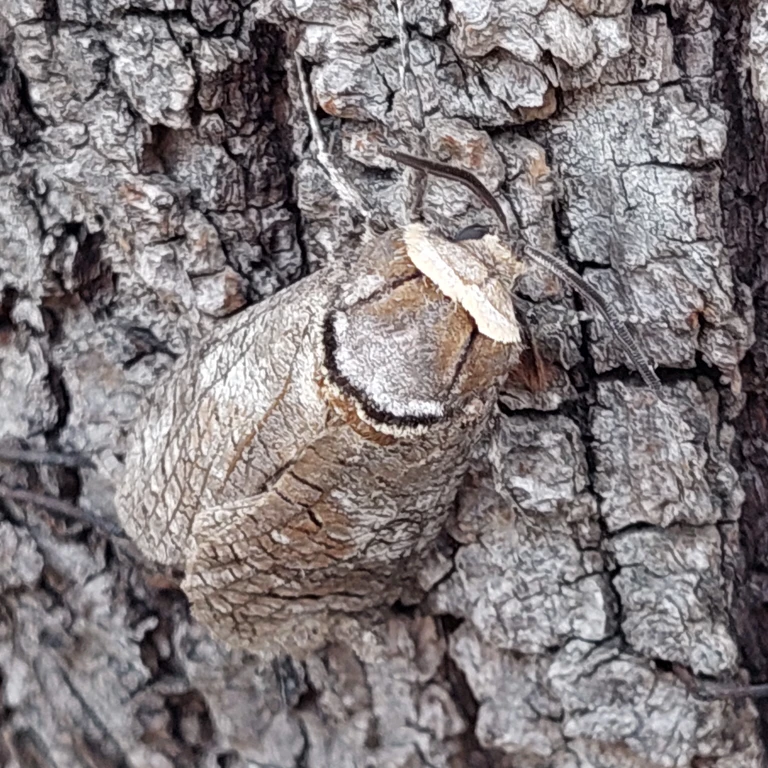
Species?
Cossus cossus
